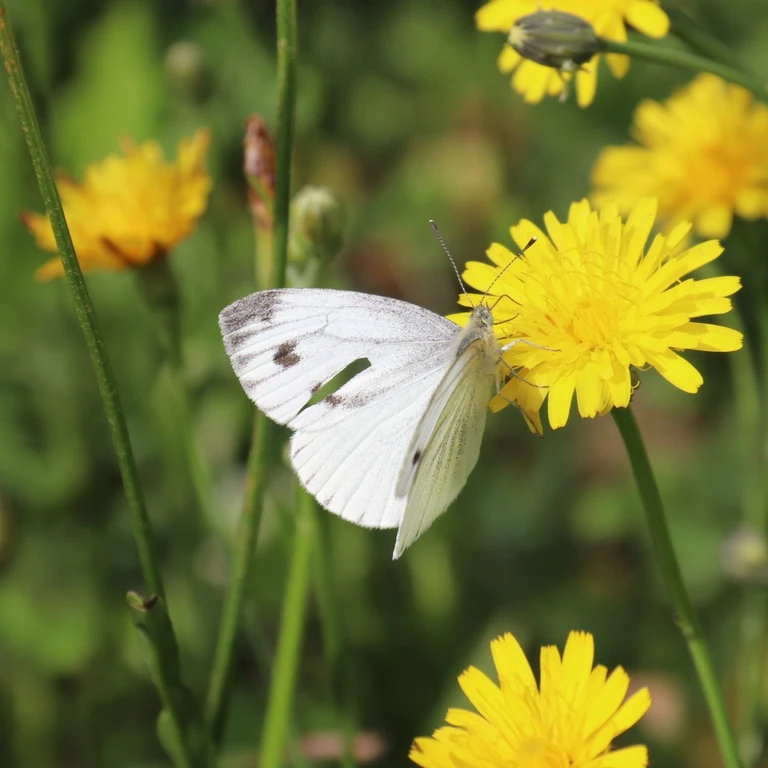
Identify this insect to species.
Pieris napi
